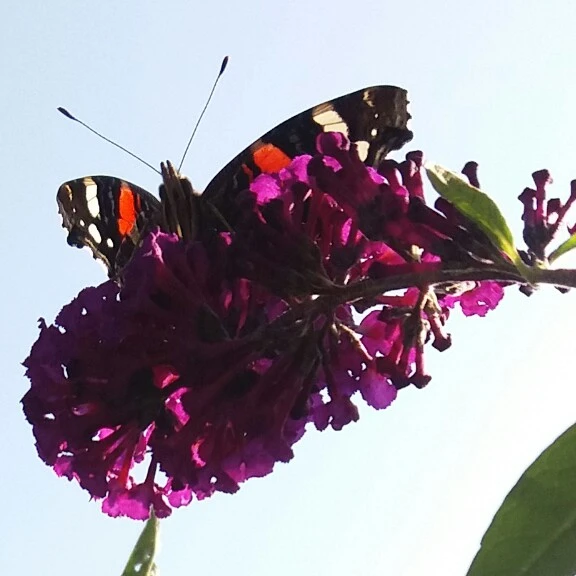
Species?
Vanessa atalanta
